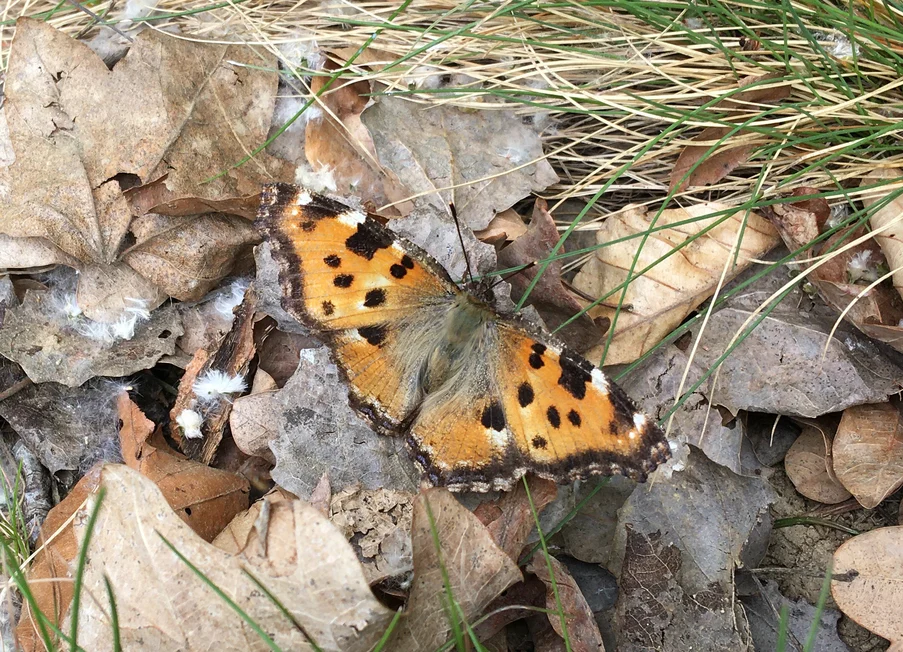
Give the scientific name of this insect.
Nymphalis polychloros
